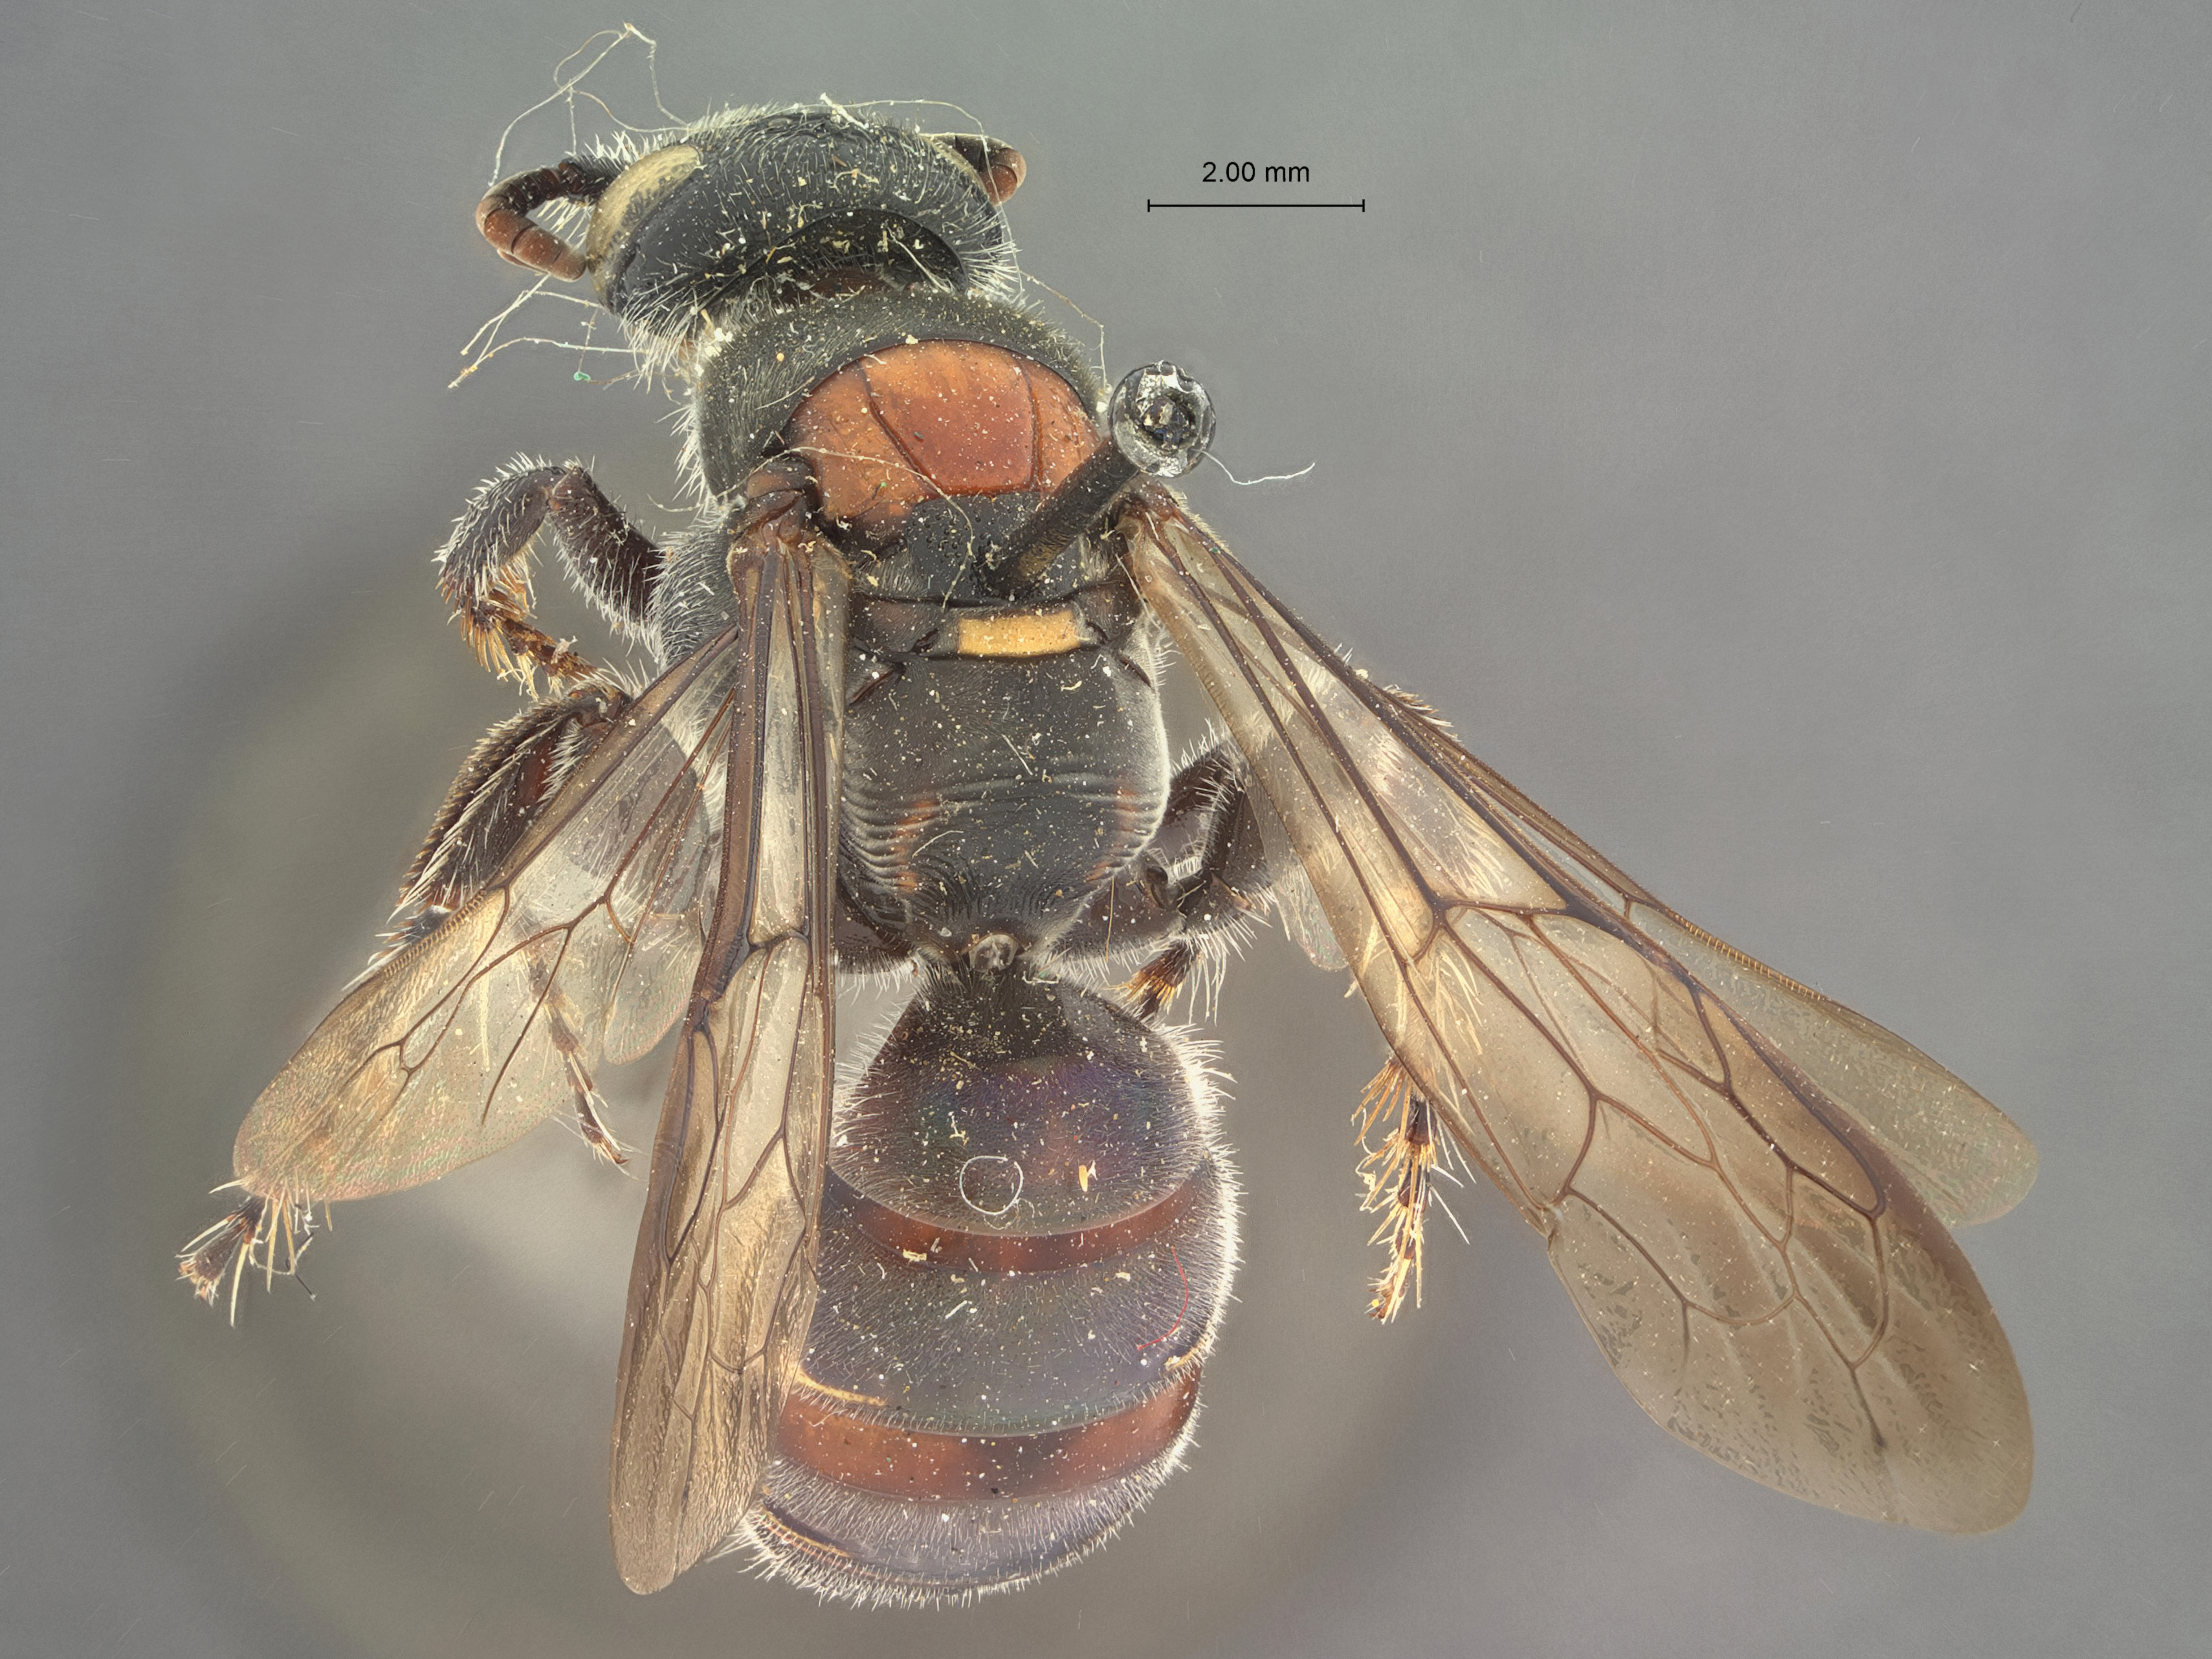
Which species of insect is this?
Myzina boxi
